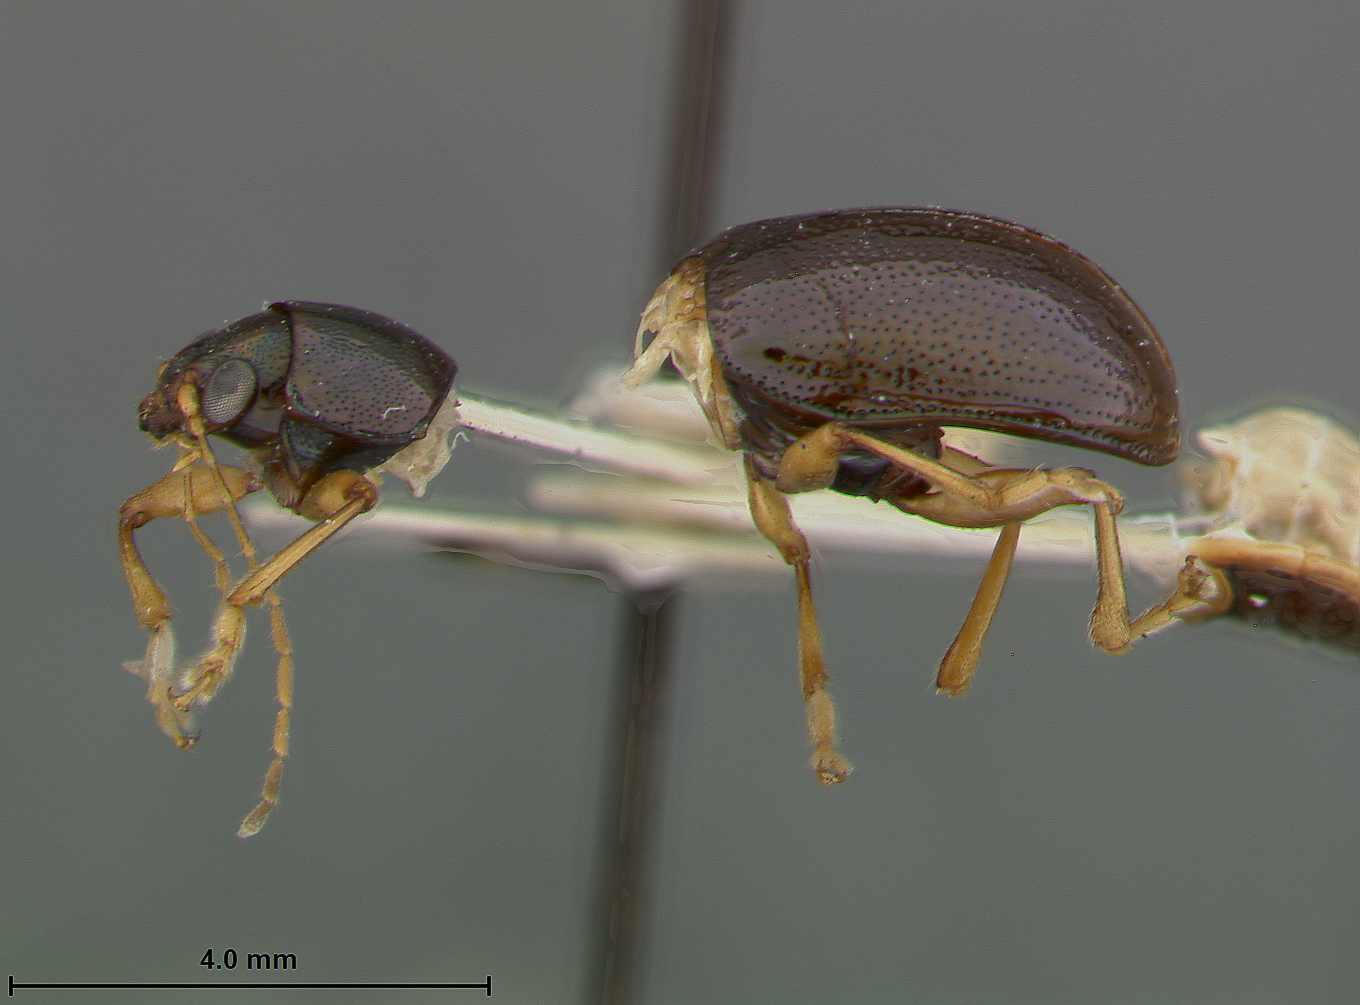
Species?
Rhabdopterus deceptor
